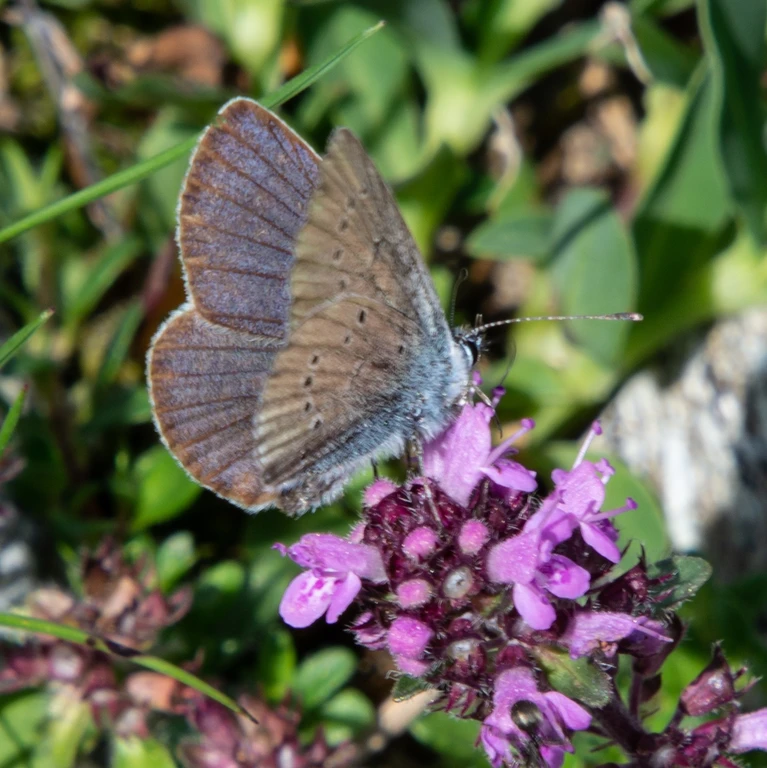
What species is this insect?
Cyaniris semiargus
